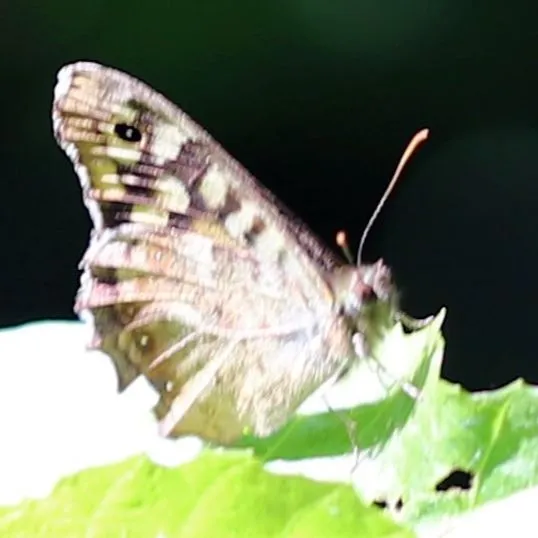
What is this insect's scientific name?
Pararge aegeria
